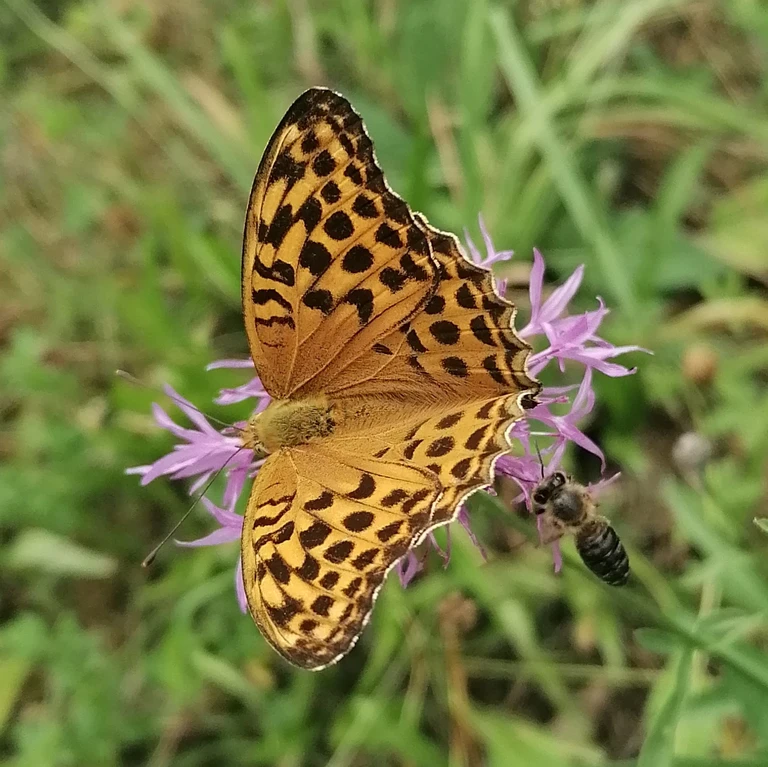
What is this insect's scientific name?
Argynnis paphia
